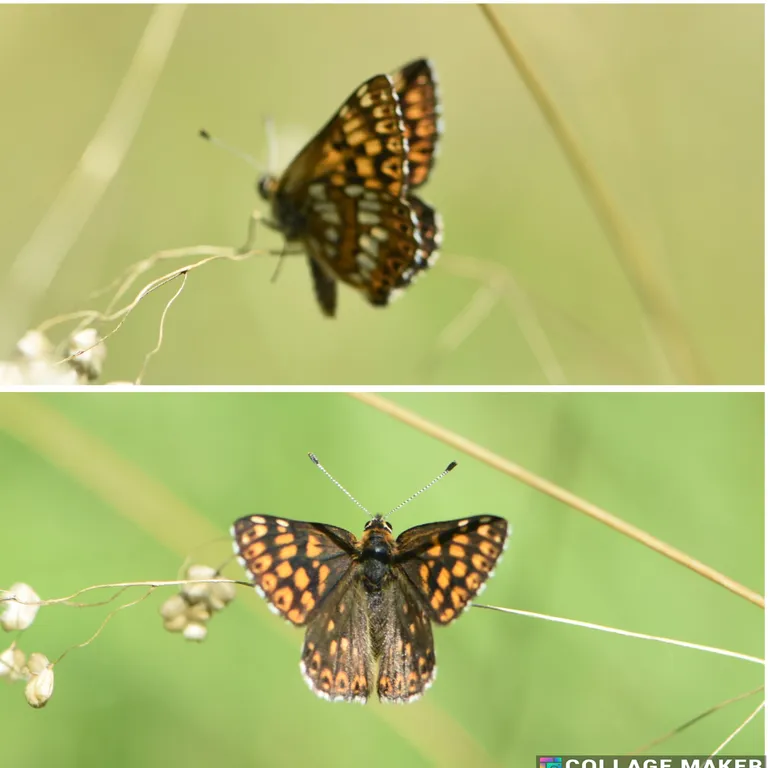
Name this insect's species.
Hamearis lucina
